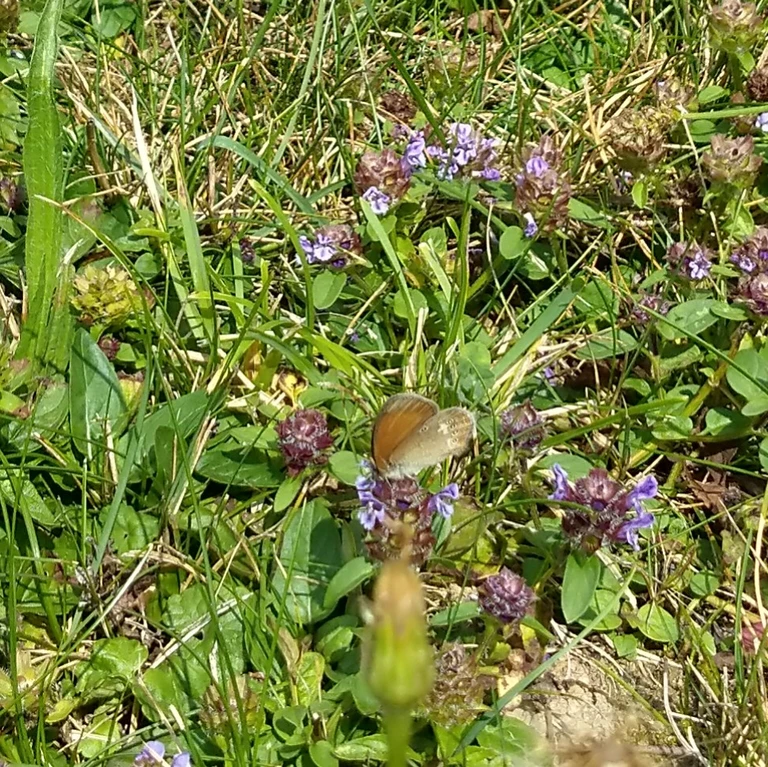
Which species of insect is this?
Coenonympha glycerion (also Coenonympha iphis)
